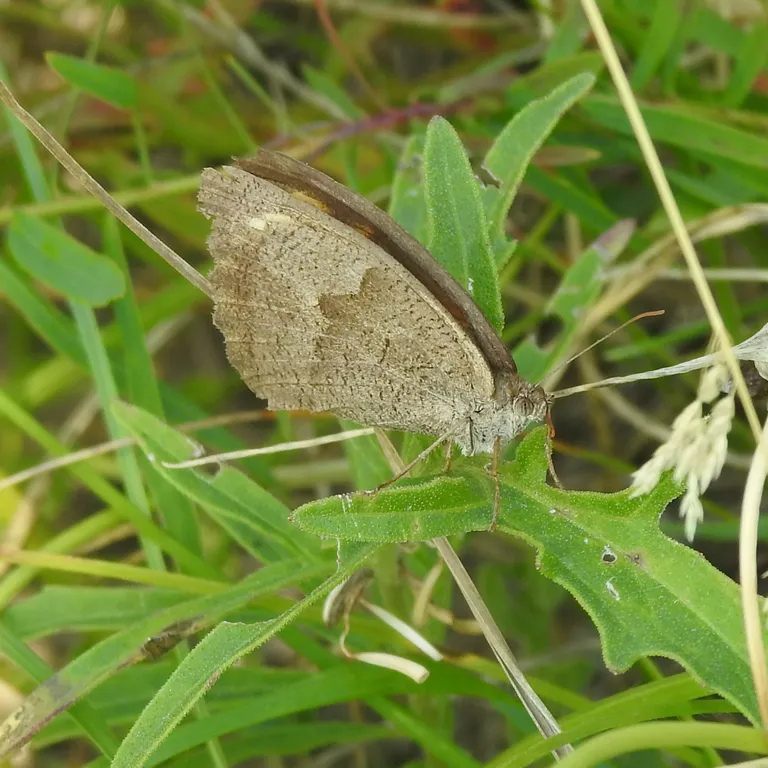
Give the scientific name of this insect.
Maniola jurtina
